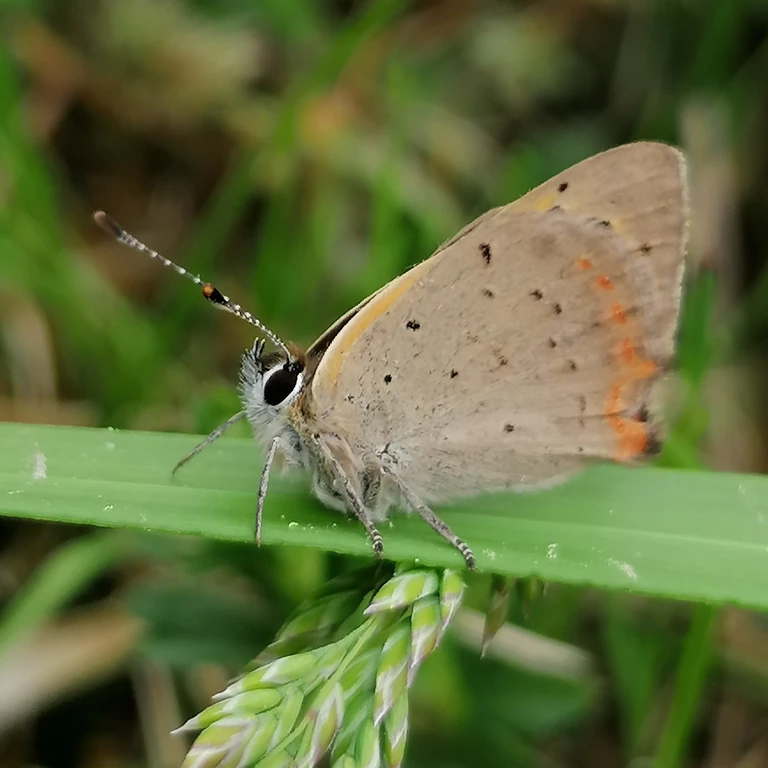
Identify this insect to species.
Lycaena phlaeas
